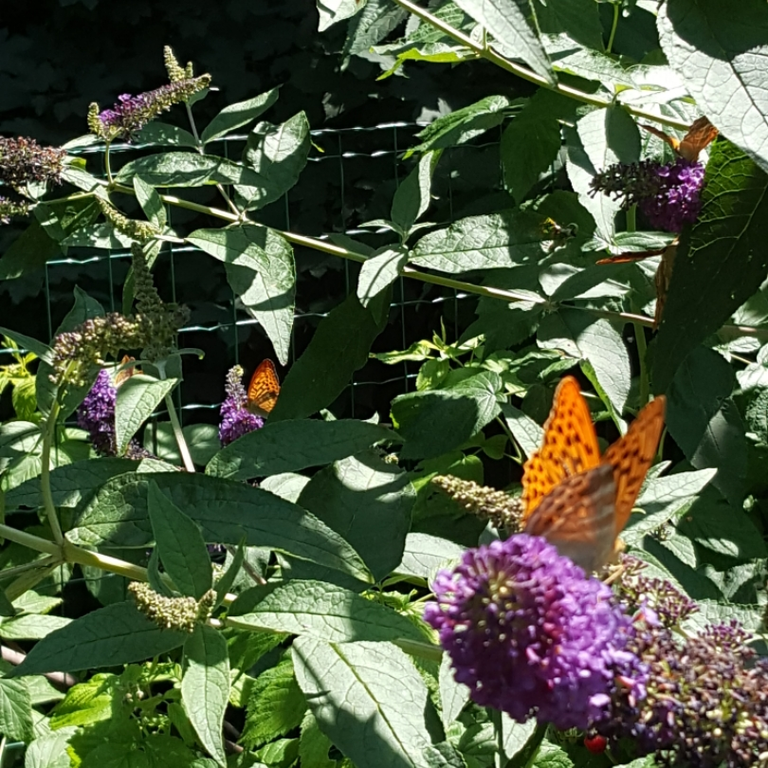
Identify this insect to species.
Argynnis paphia
